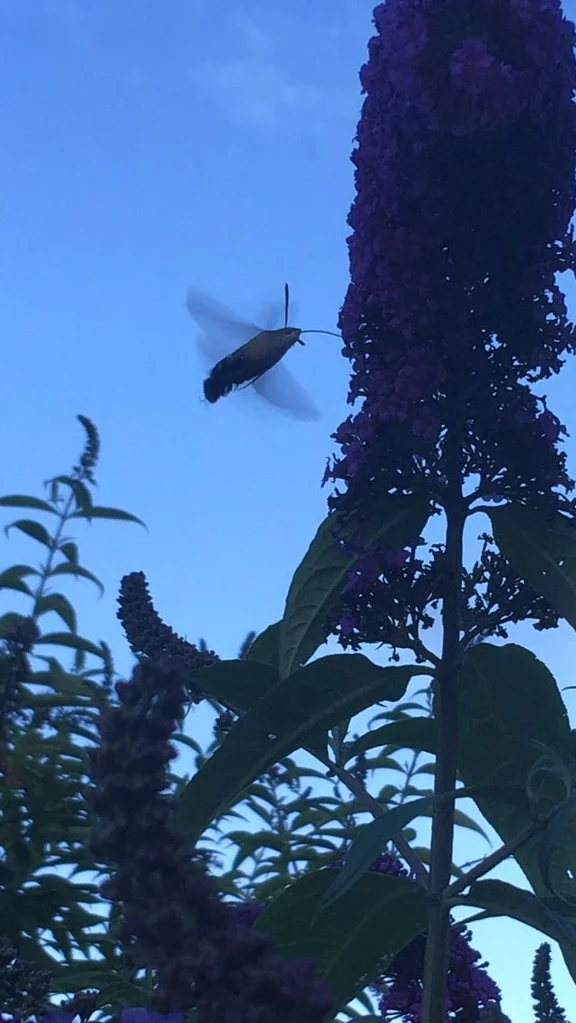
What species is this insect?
Macroglossum stellatarum
